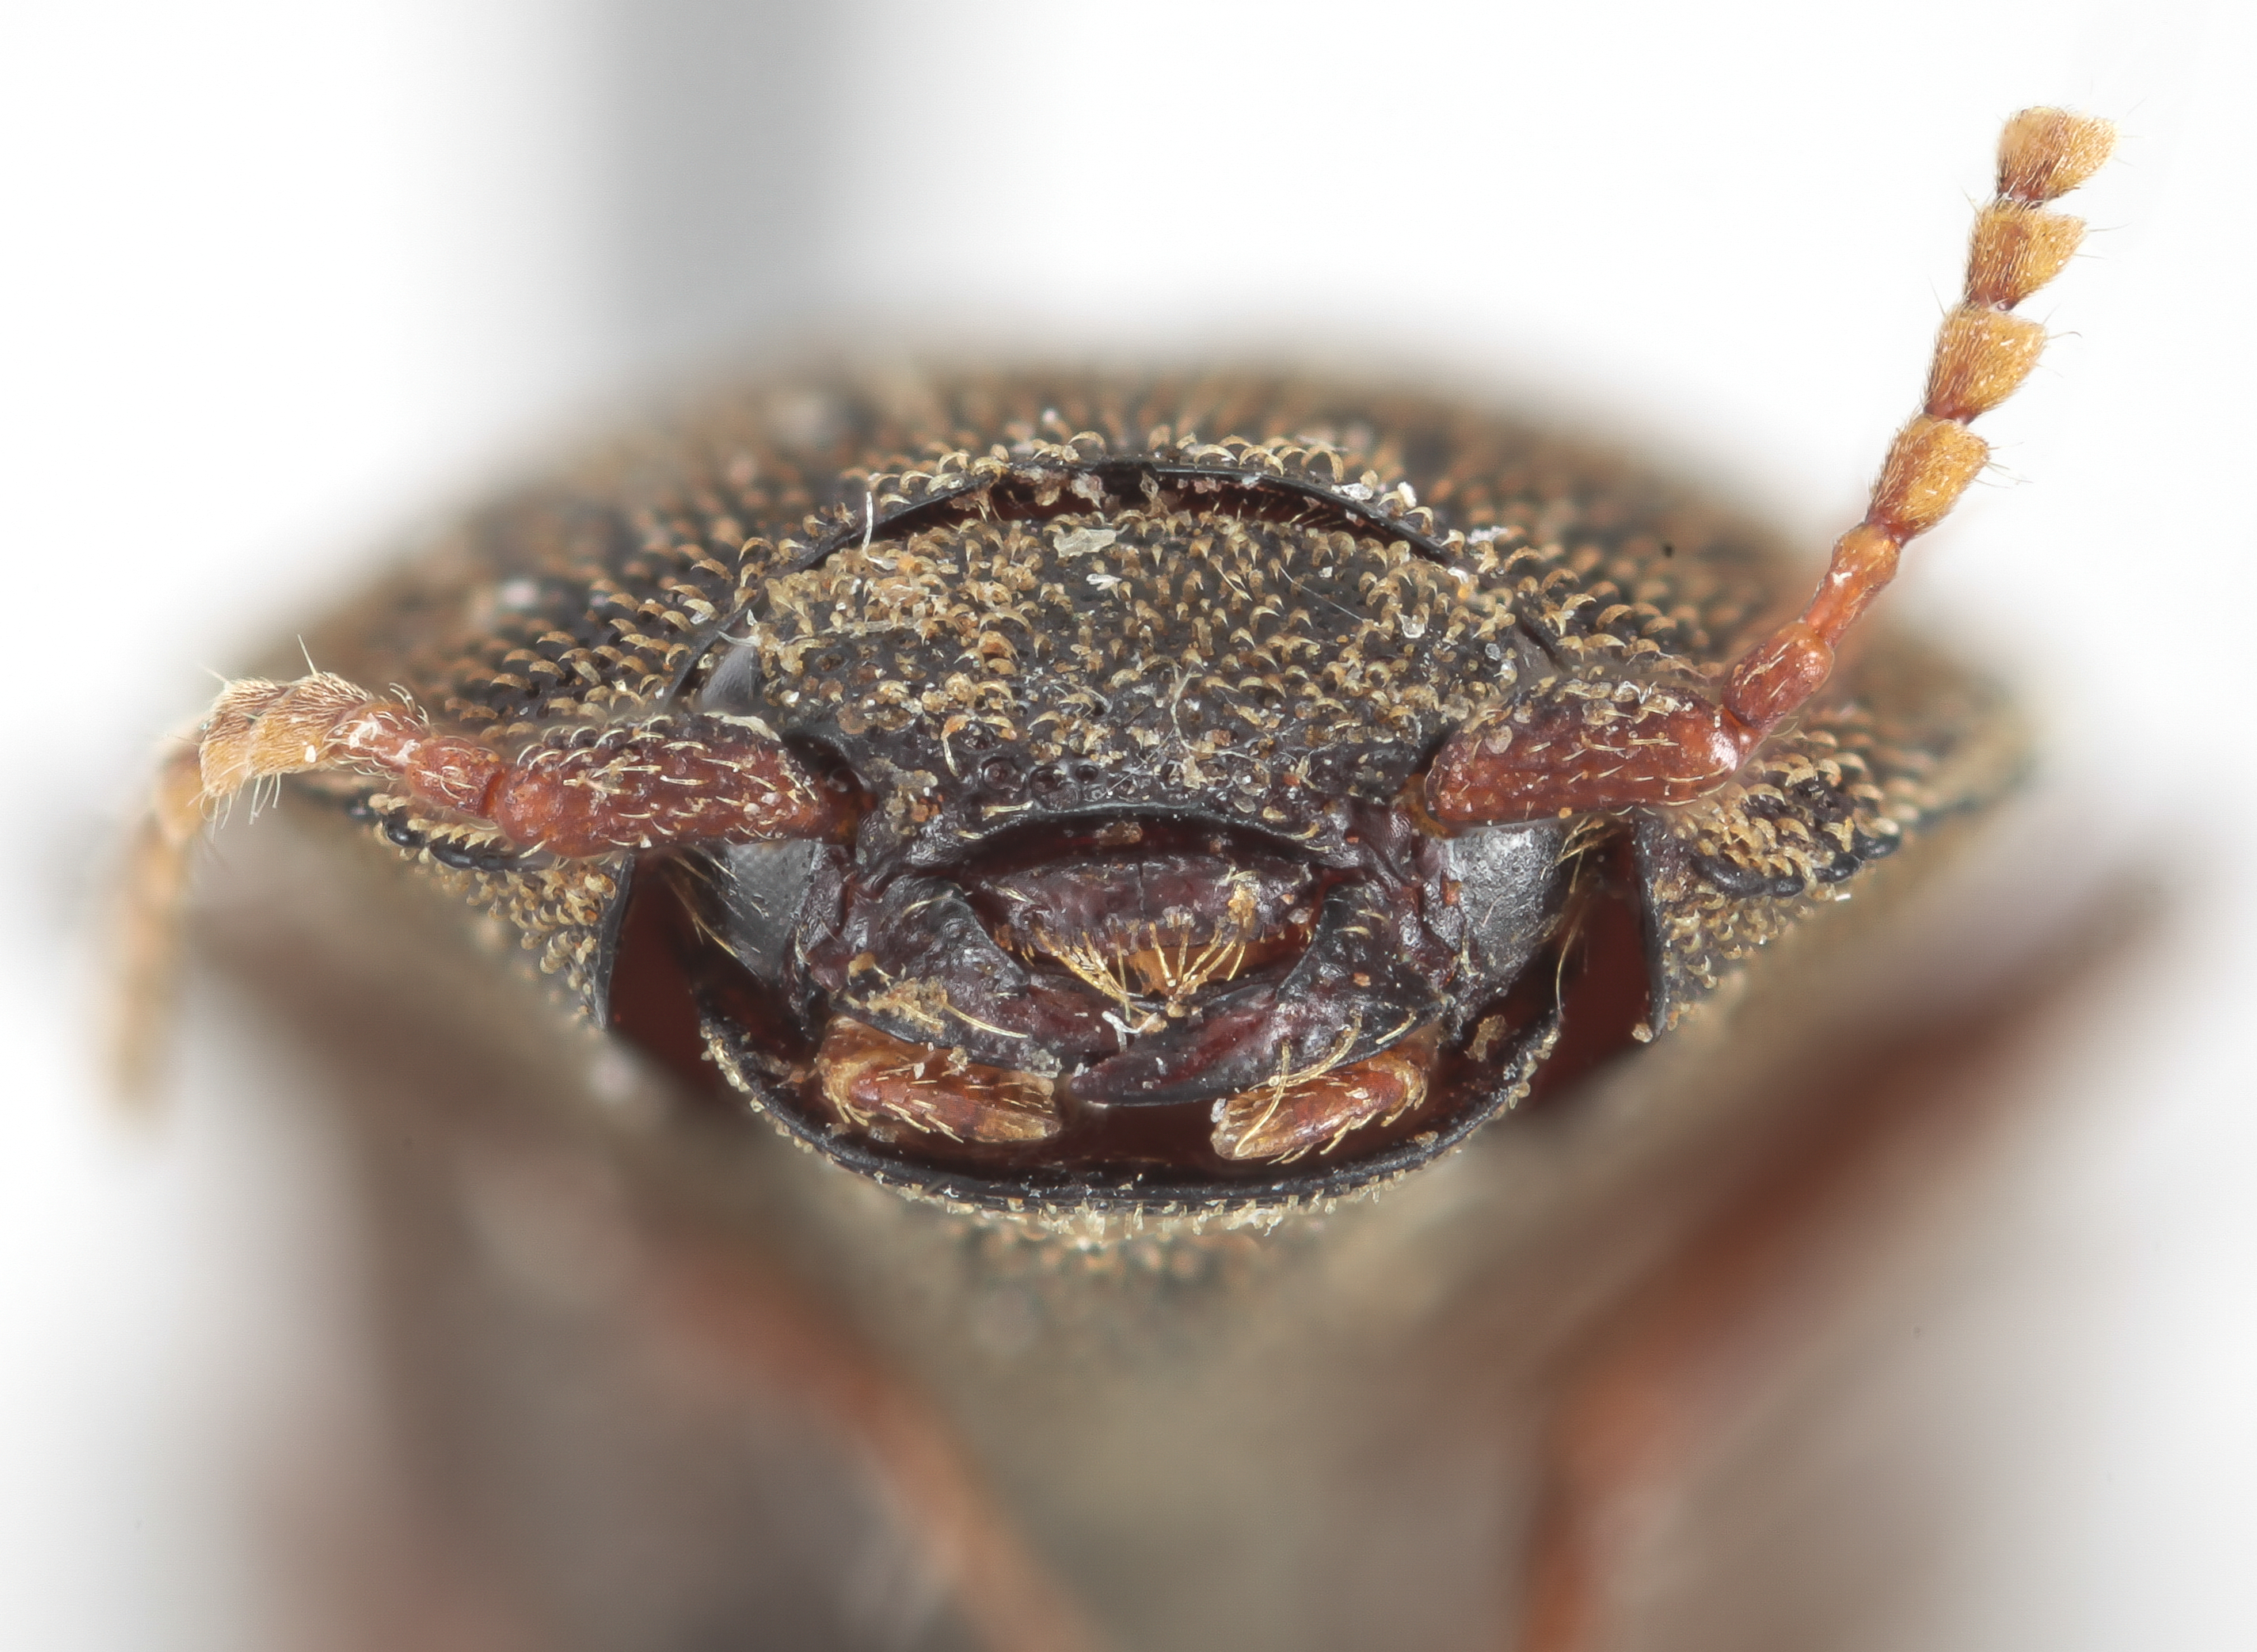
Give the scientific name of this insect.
Compsolacon cognatus
